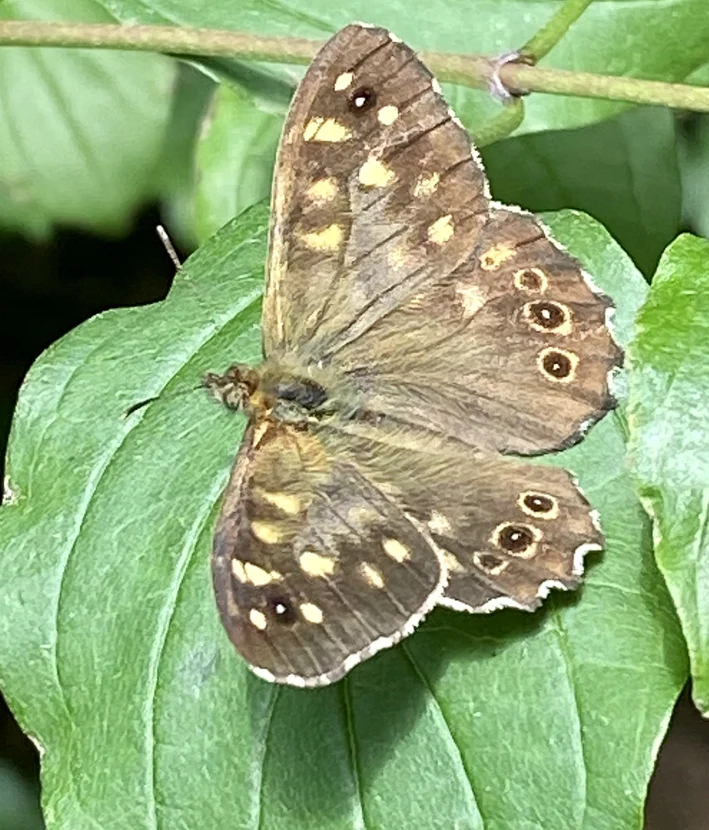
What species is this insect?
Pararge aegeria
